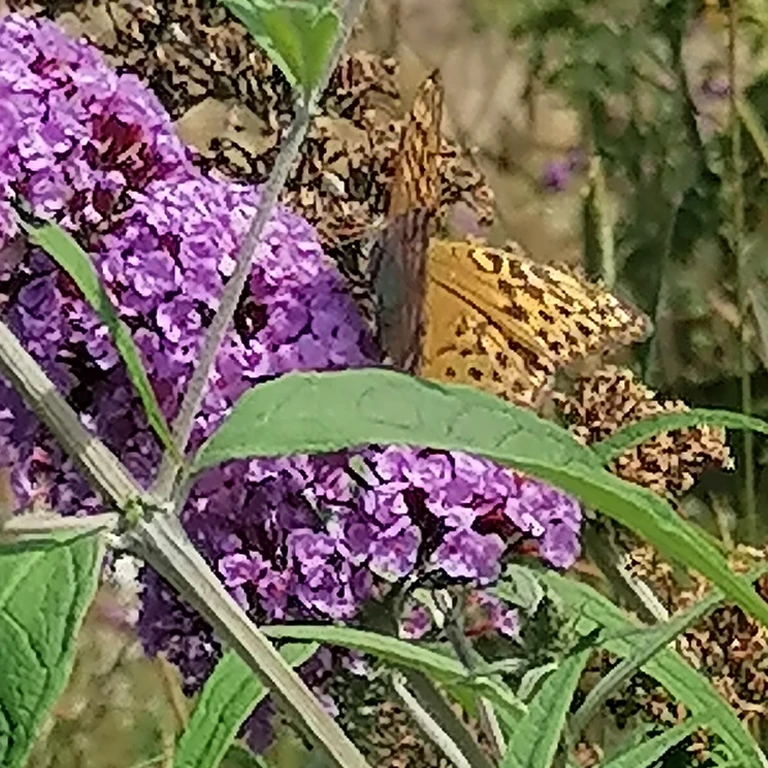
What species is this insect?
Argynnis paphia
